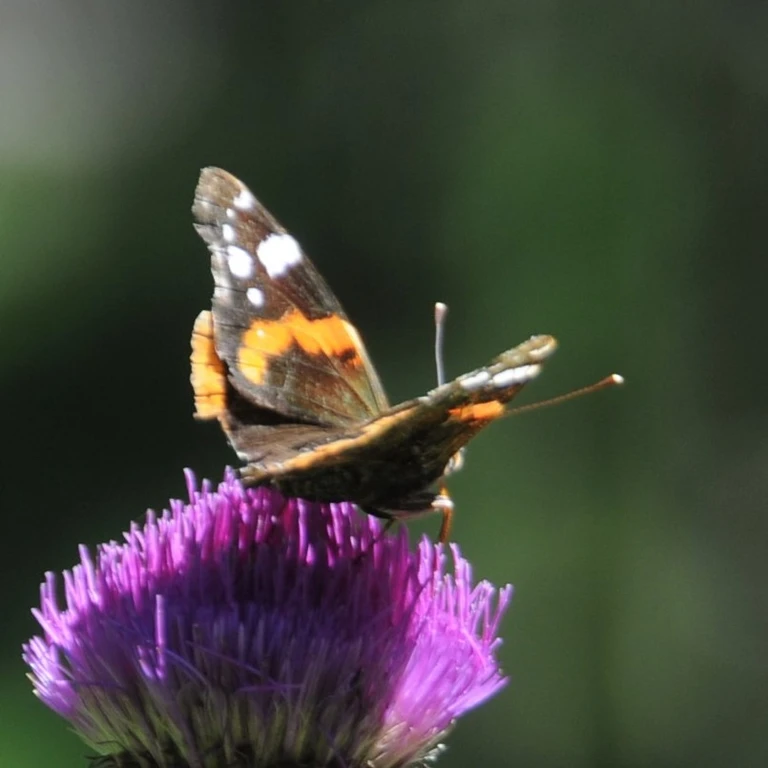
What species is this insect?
Vanessa atalanta
